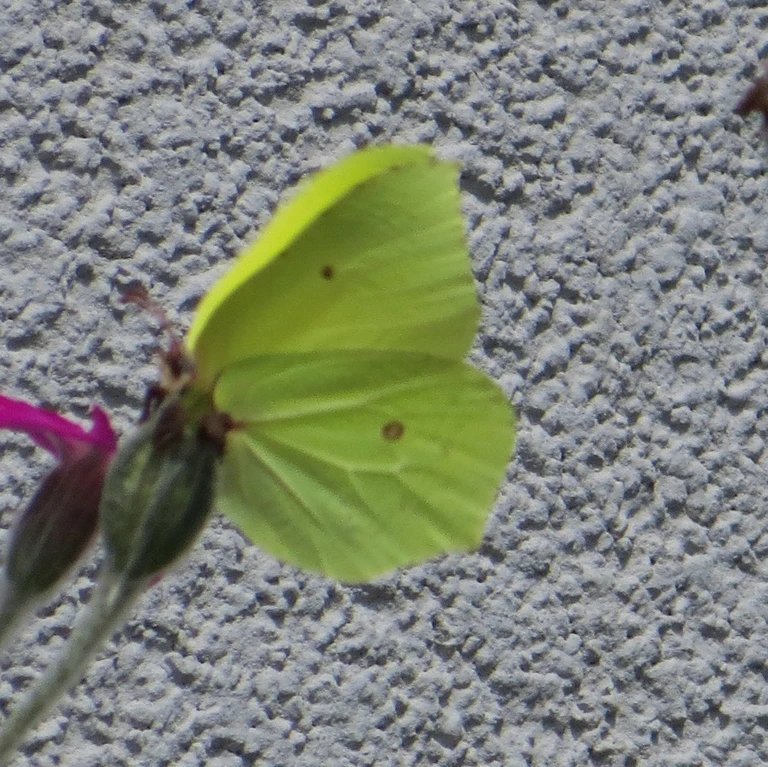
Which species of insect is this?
Gonepteryx rhamni
